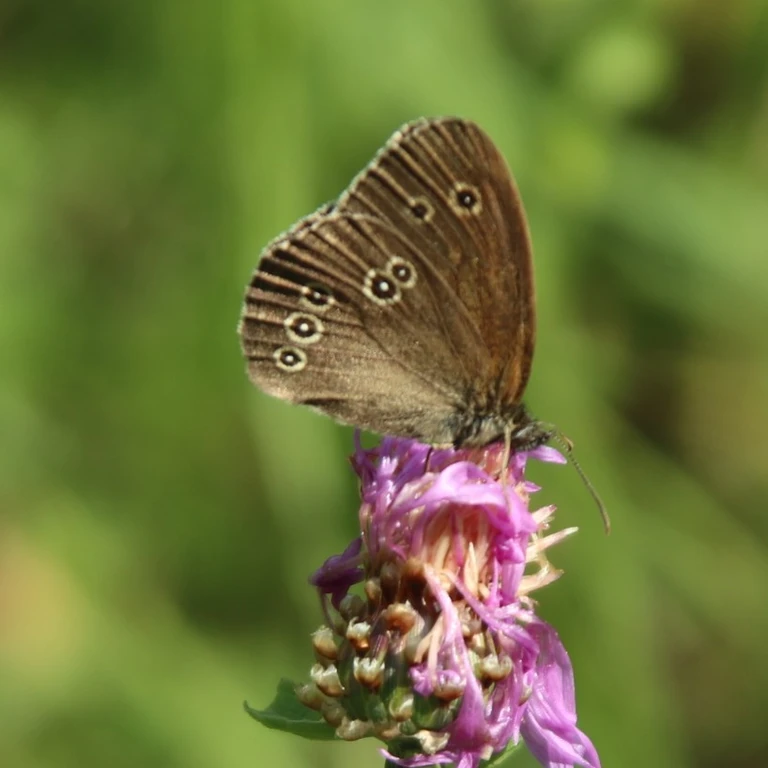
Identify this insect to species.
Aphantopus hyperantus
